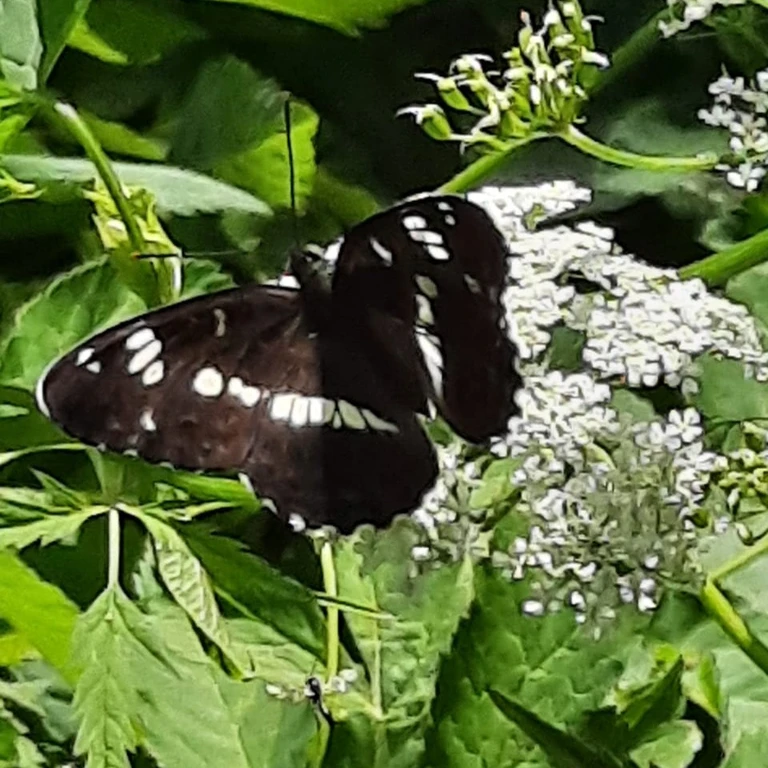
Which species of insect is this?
Limenitis camilla (also Ladoga camilla)
